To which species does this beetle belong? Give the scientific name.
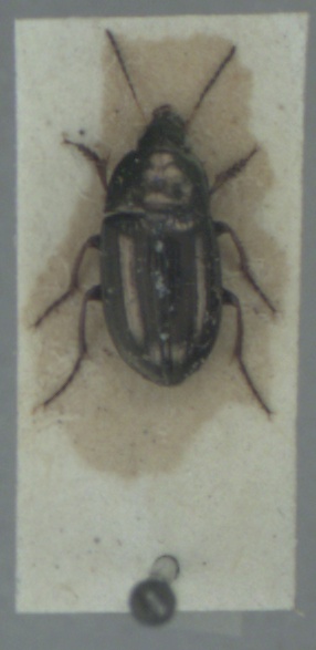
Amara aenea
